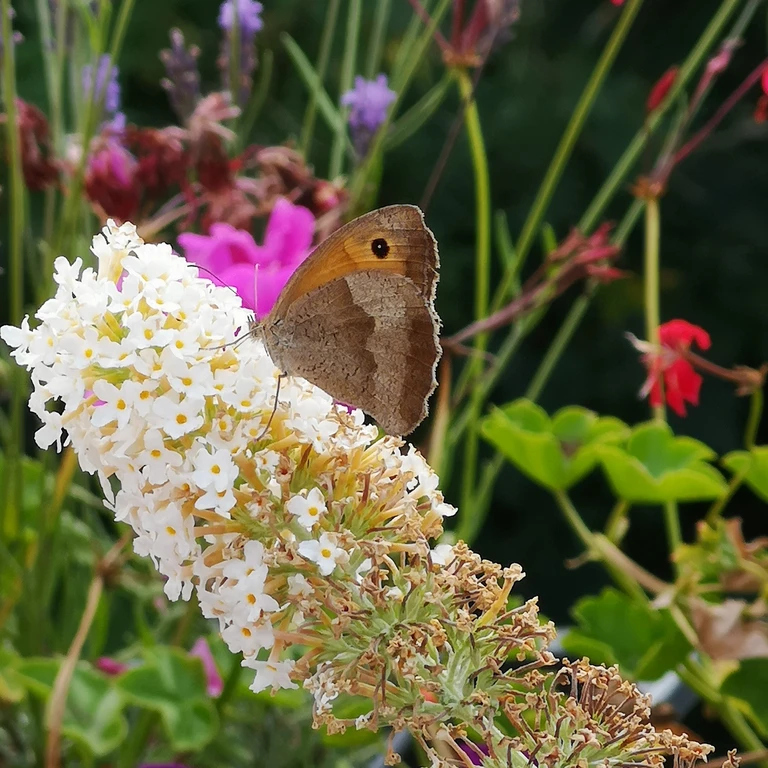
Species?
Maniola jurtina
